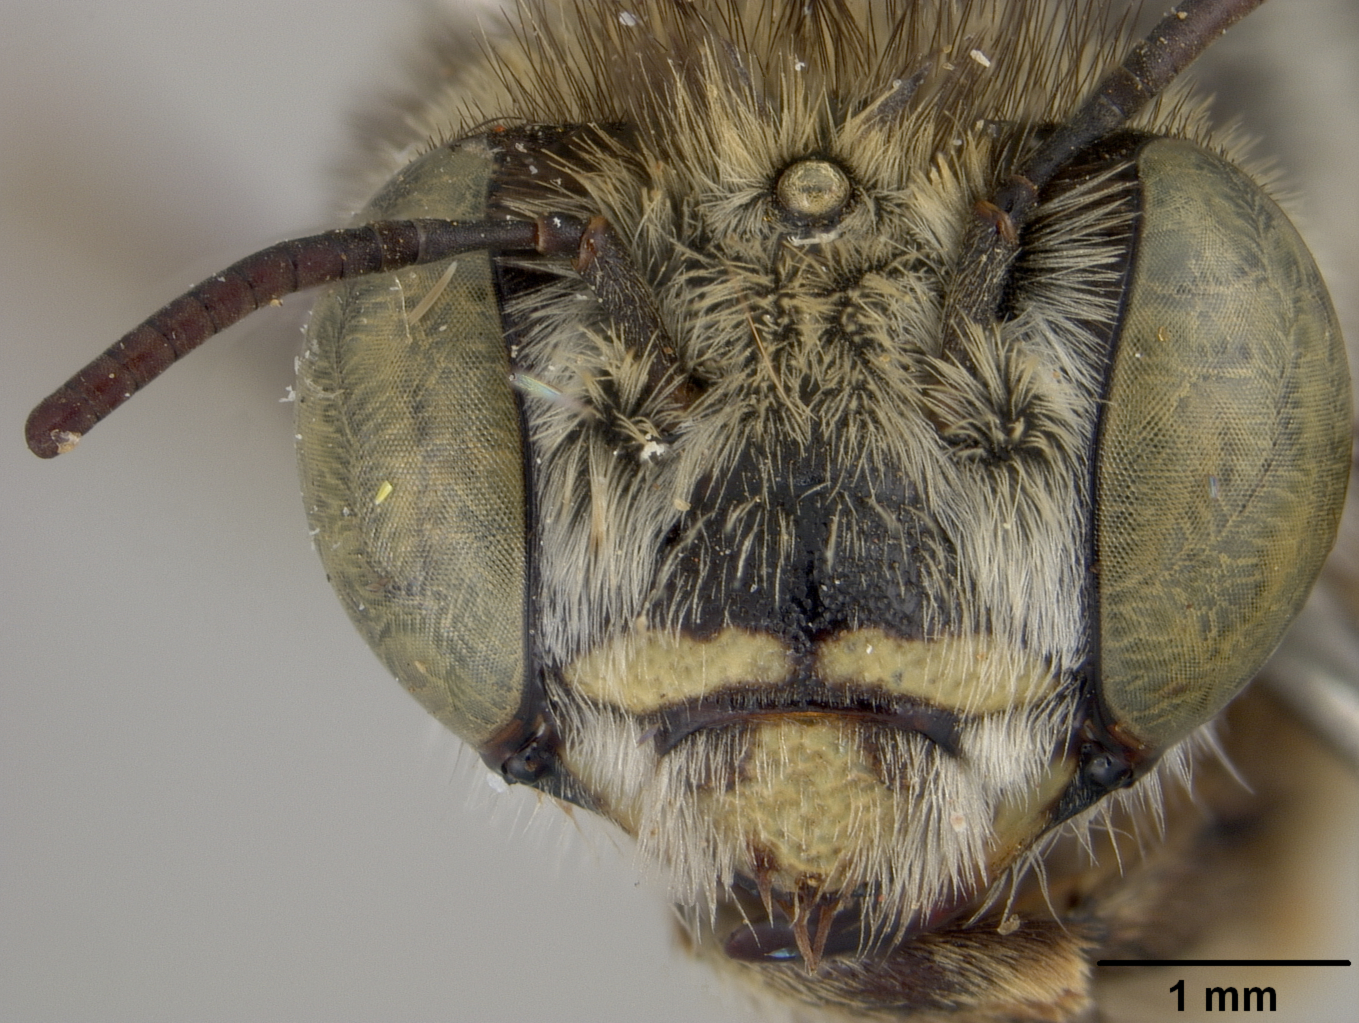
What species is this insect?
Anthophora usticauda
